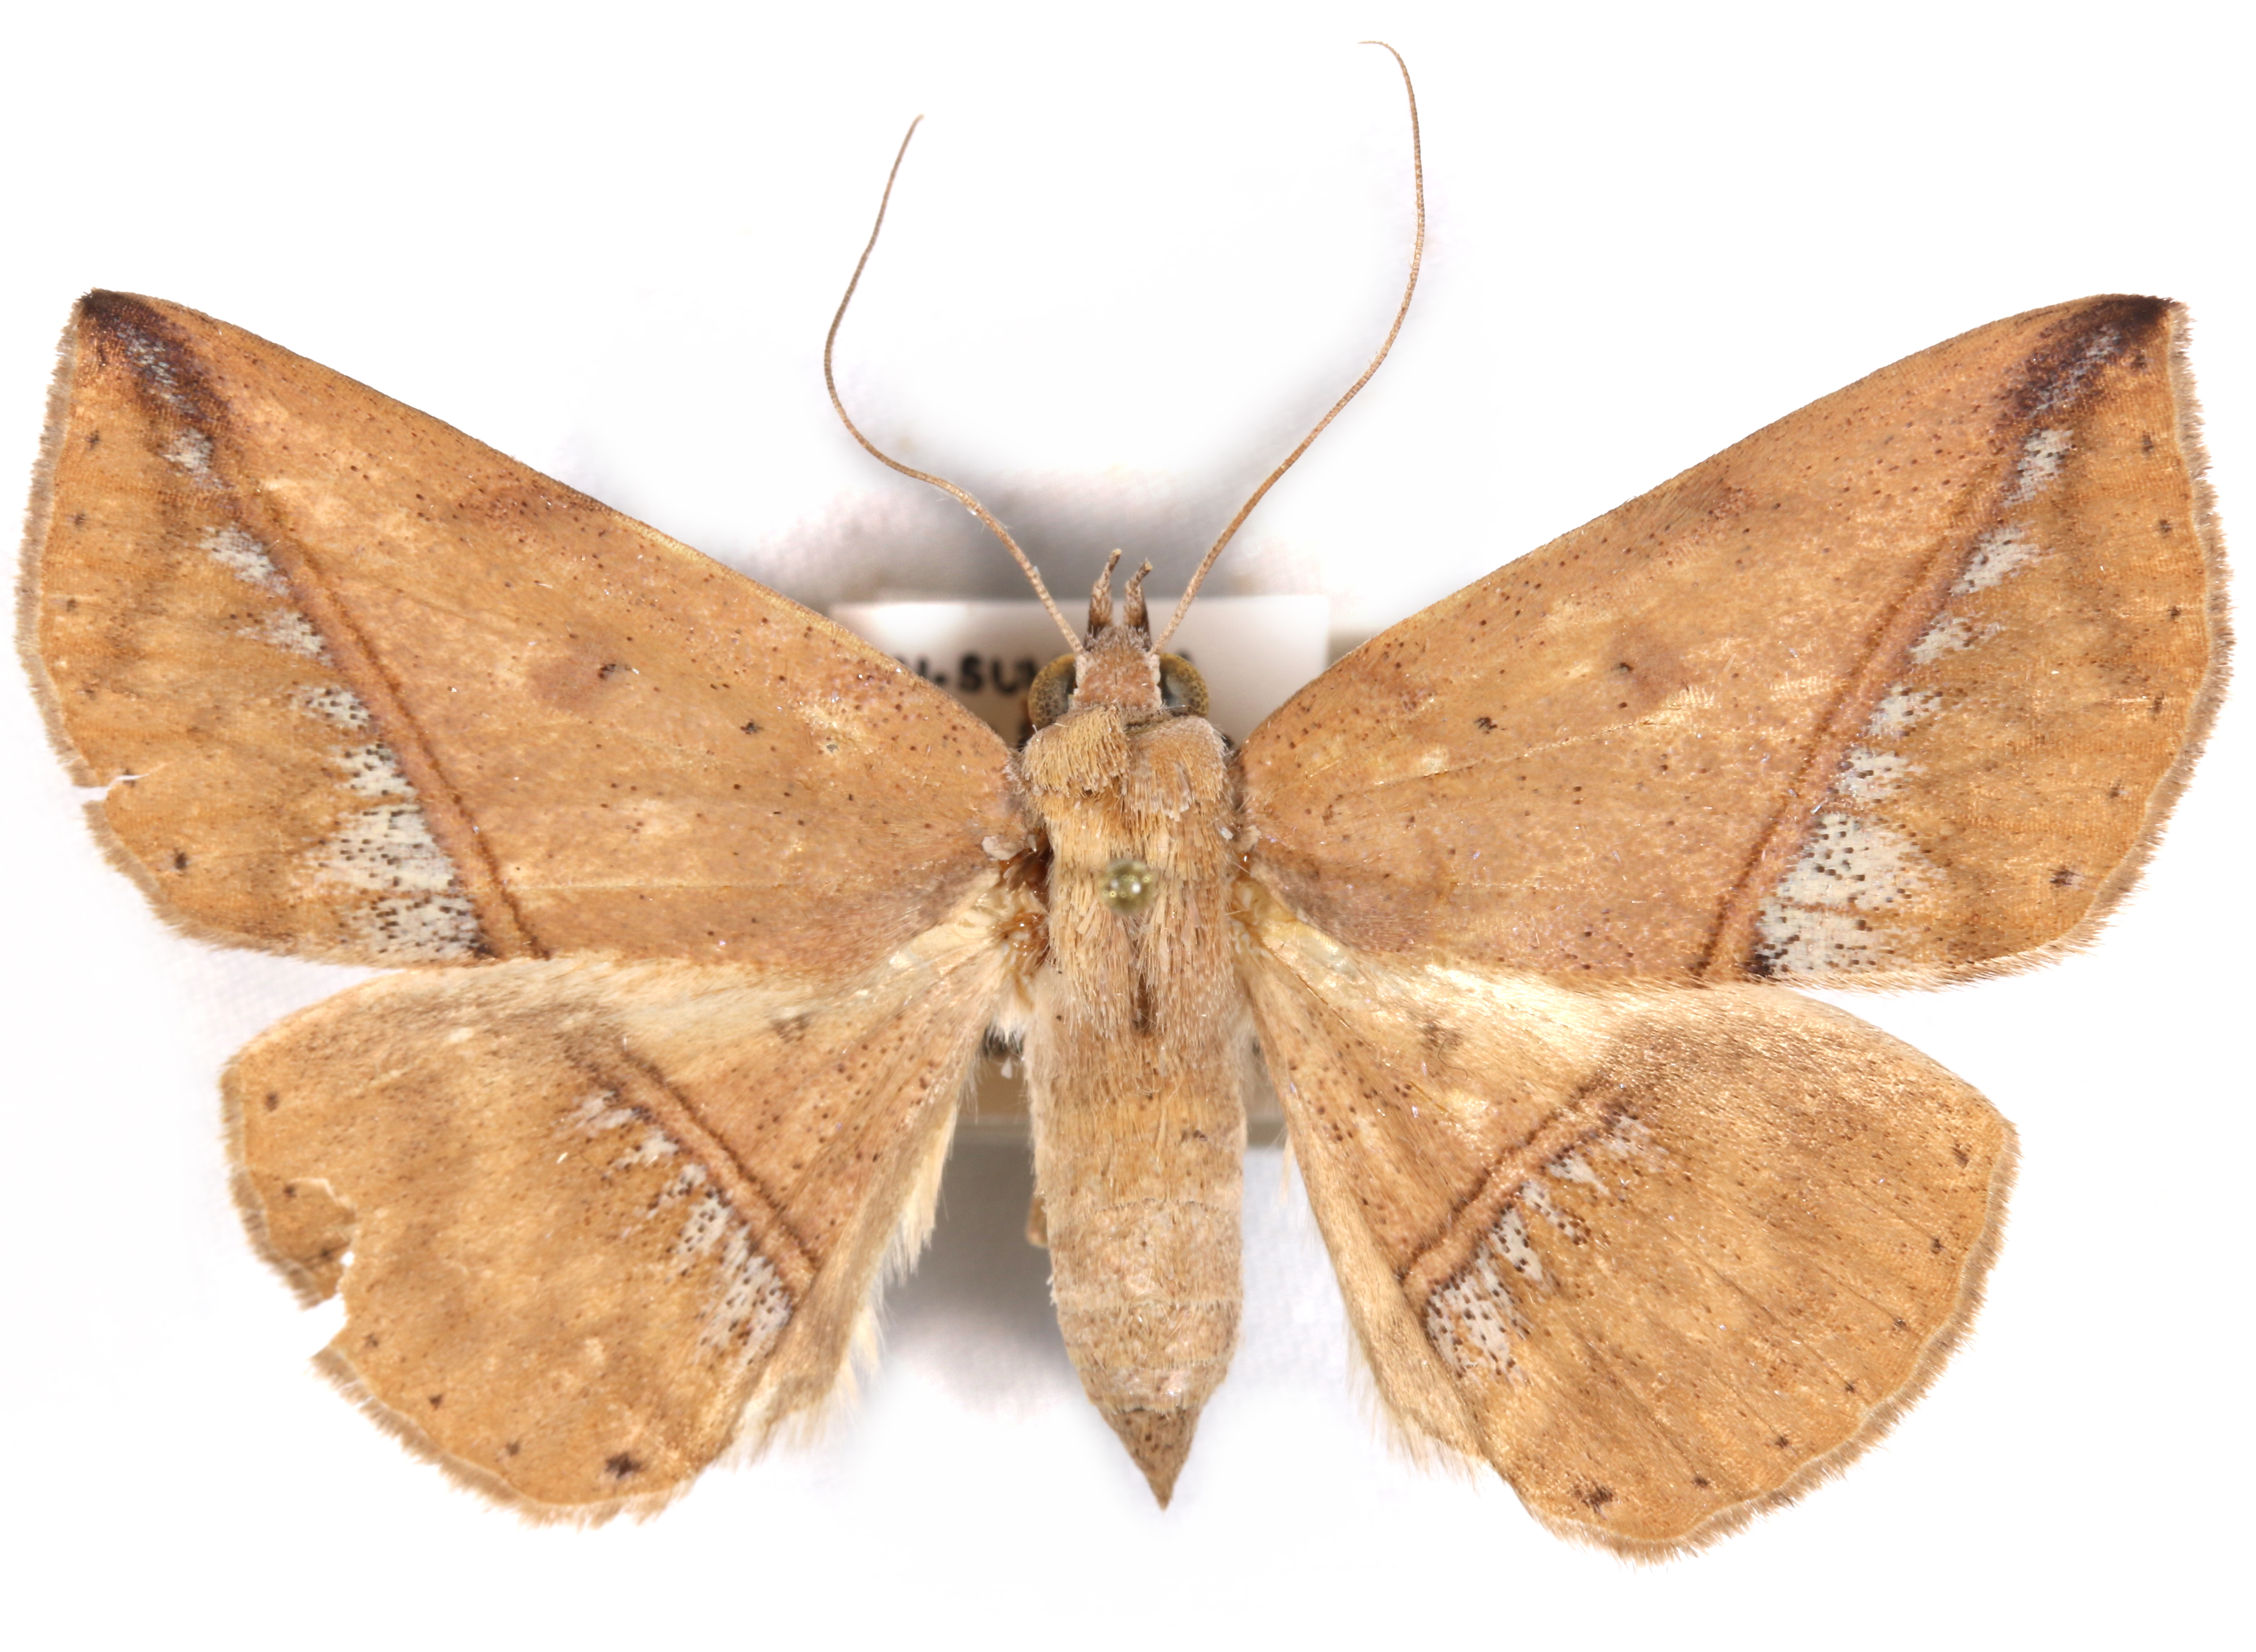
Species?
Ugia albertii
